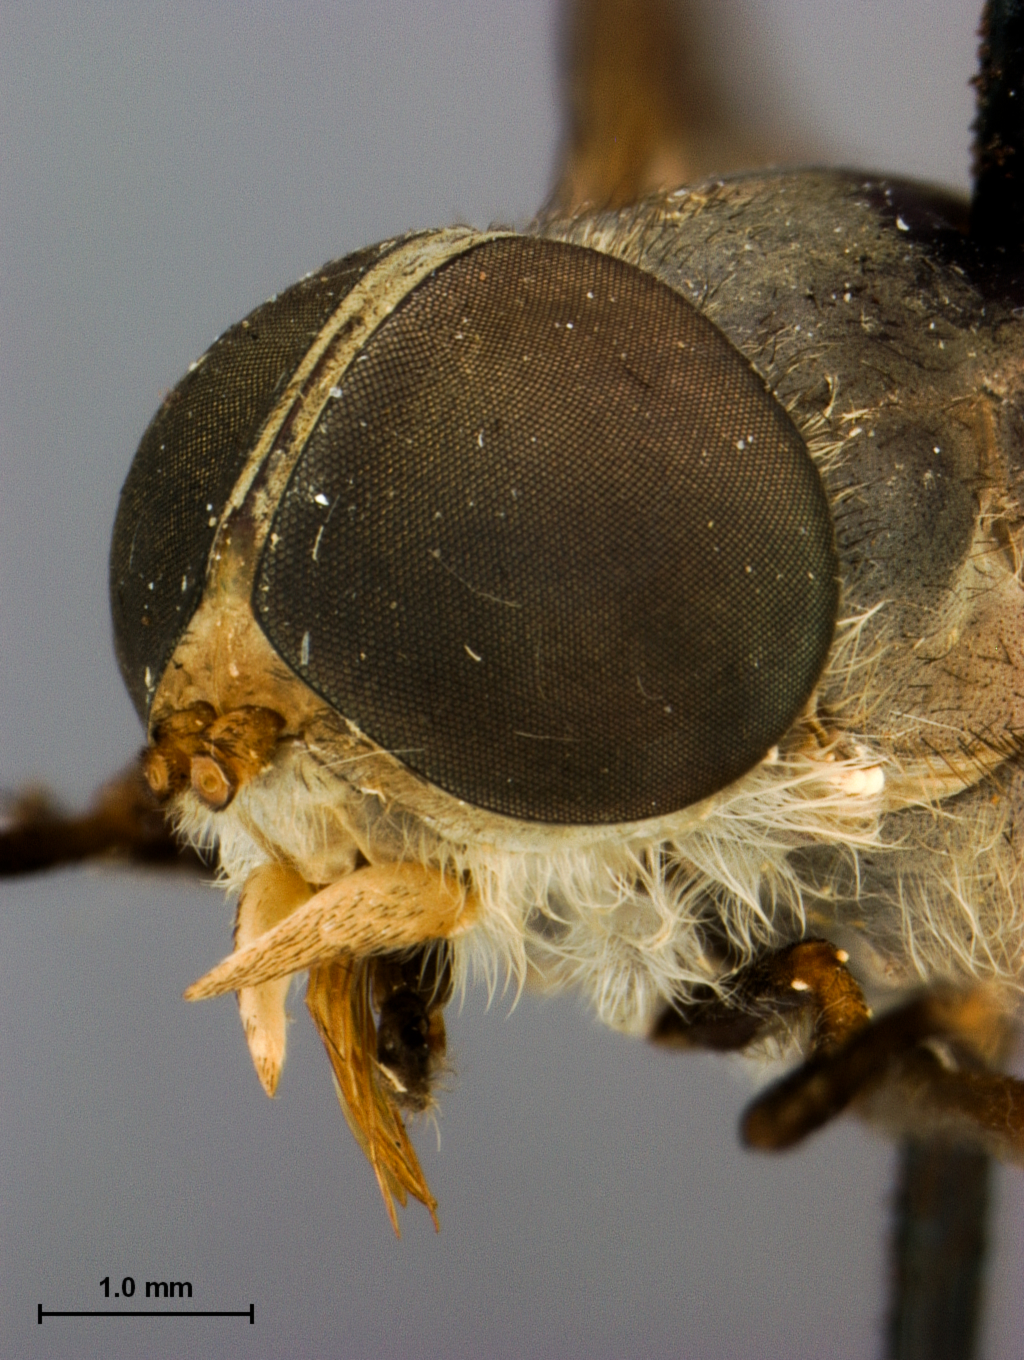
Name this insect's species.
Tabanus anomalus
